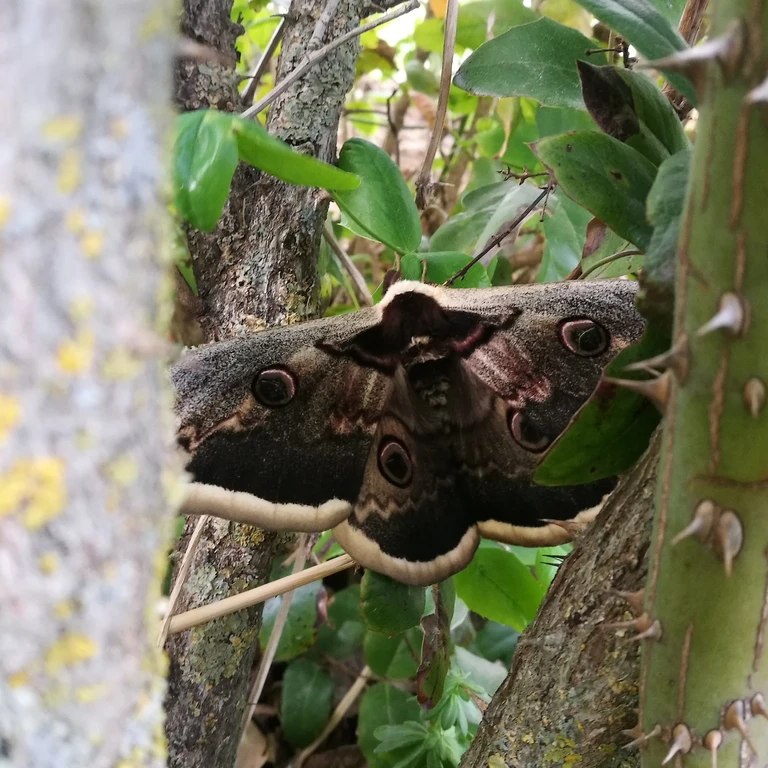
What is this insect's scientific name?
Saturnia pyri
